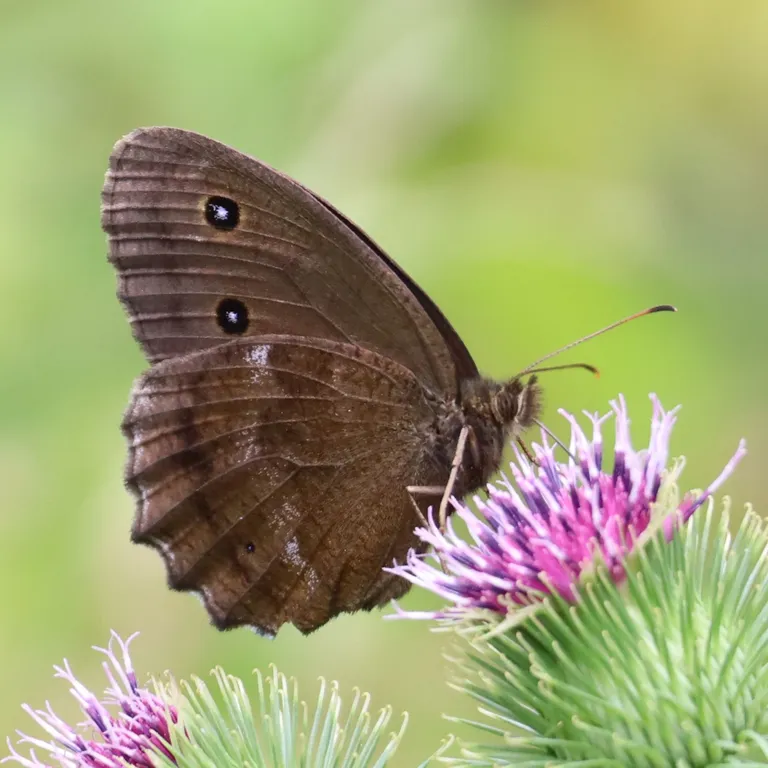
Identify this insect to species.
Minois dryas
